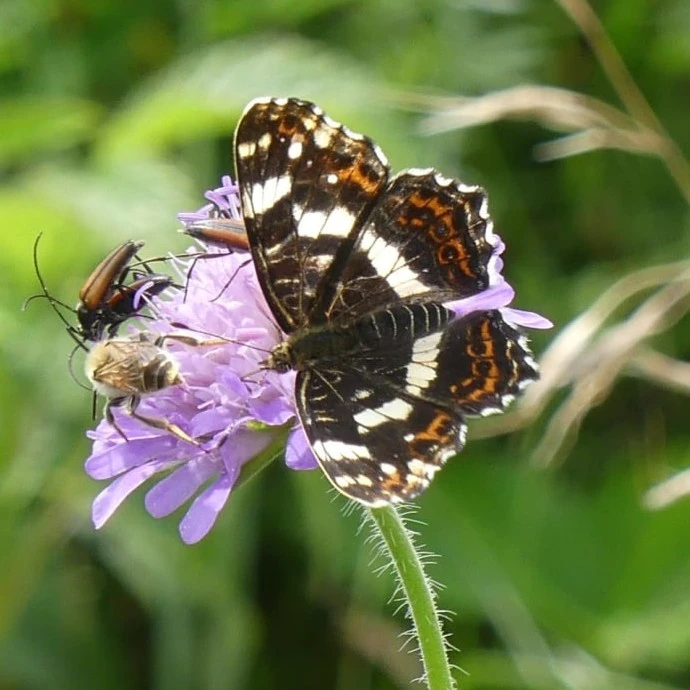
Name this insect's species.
Araschnia levana
